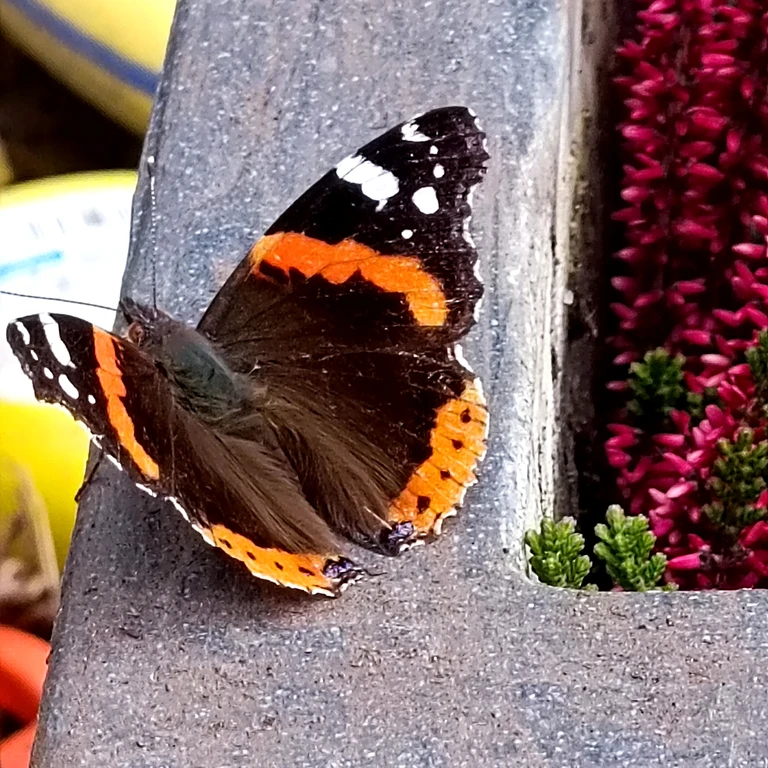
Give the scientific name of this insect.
Vanessa atalanta
